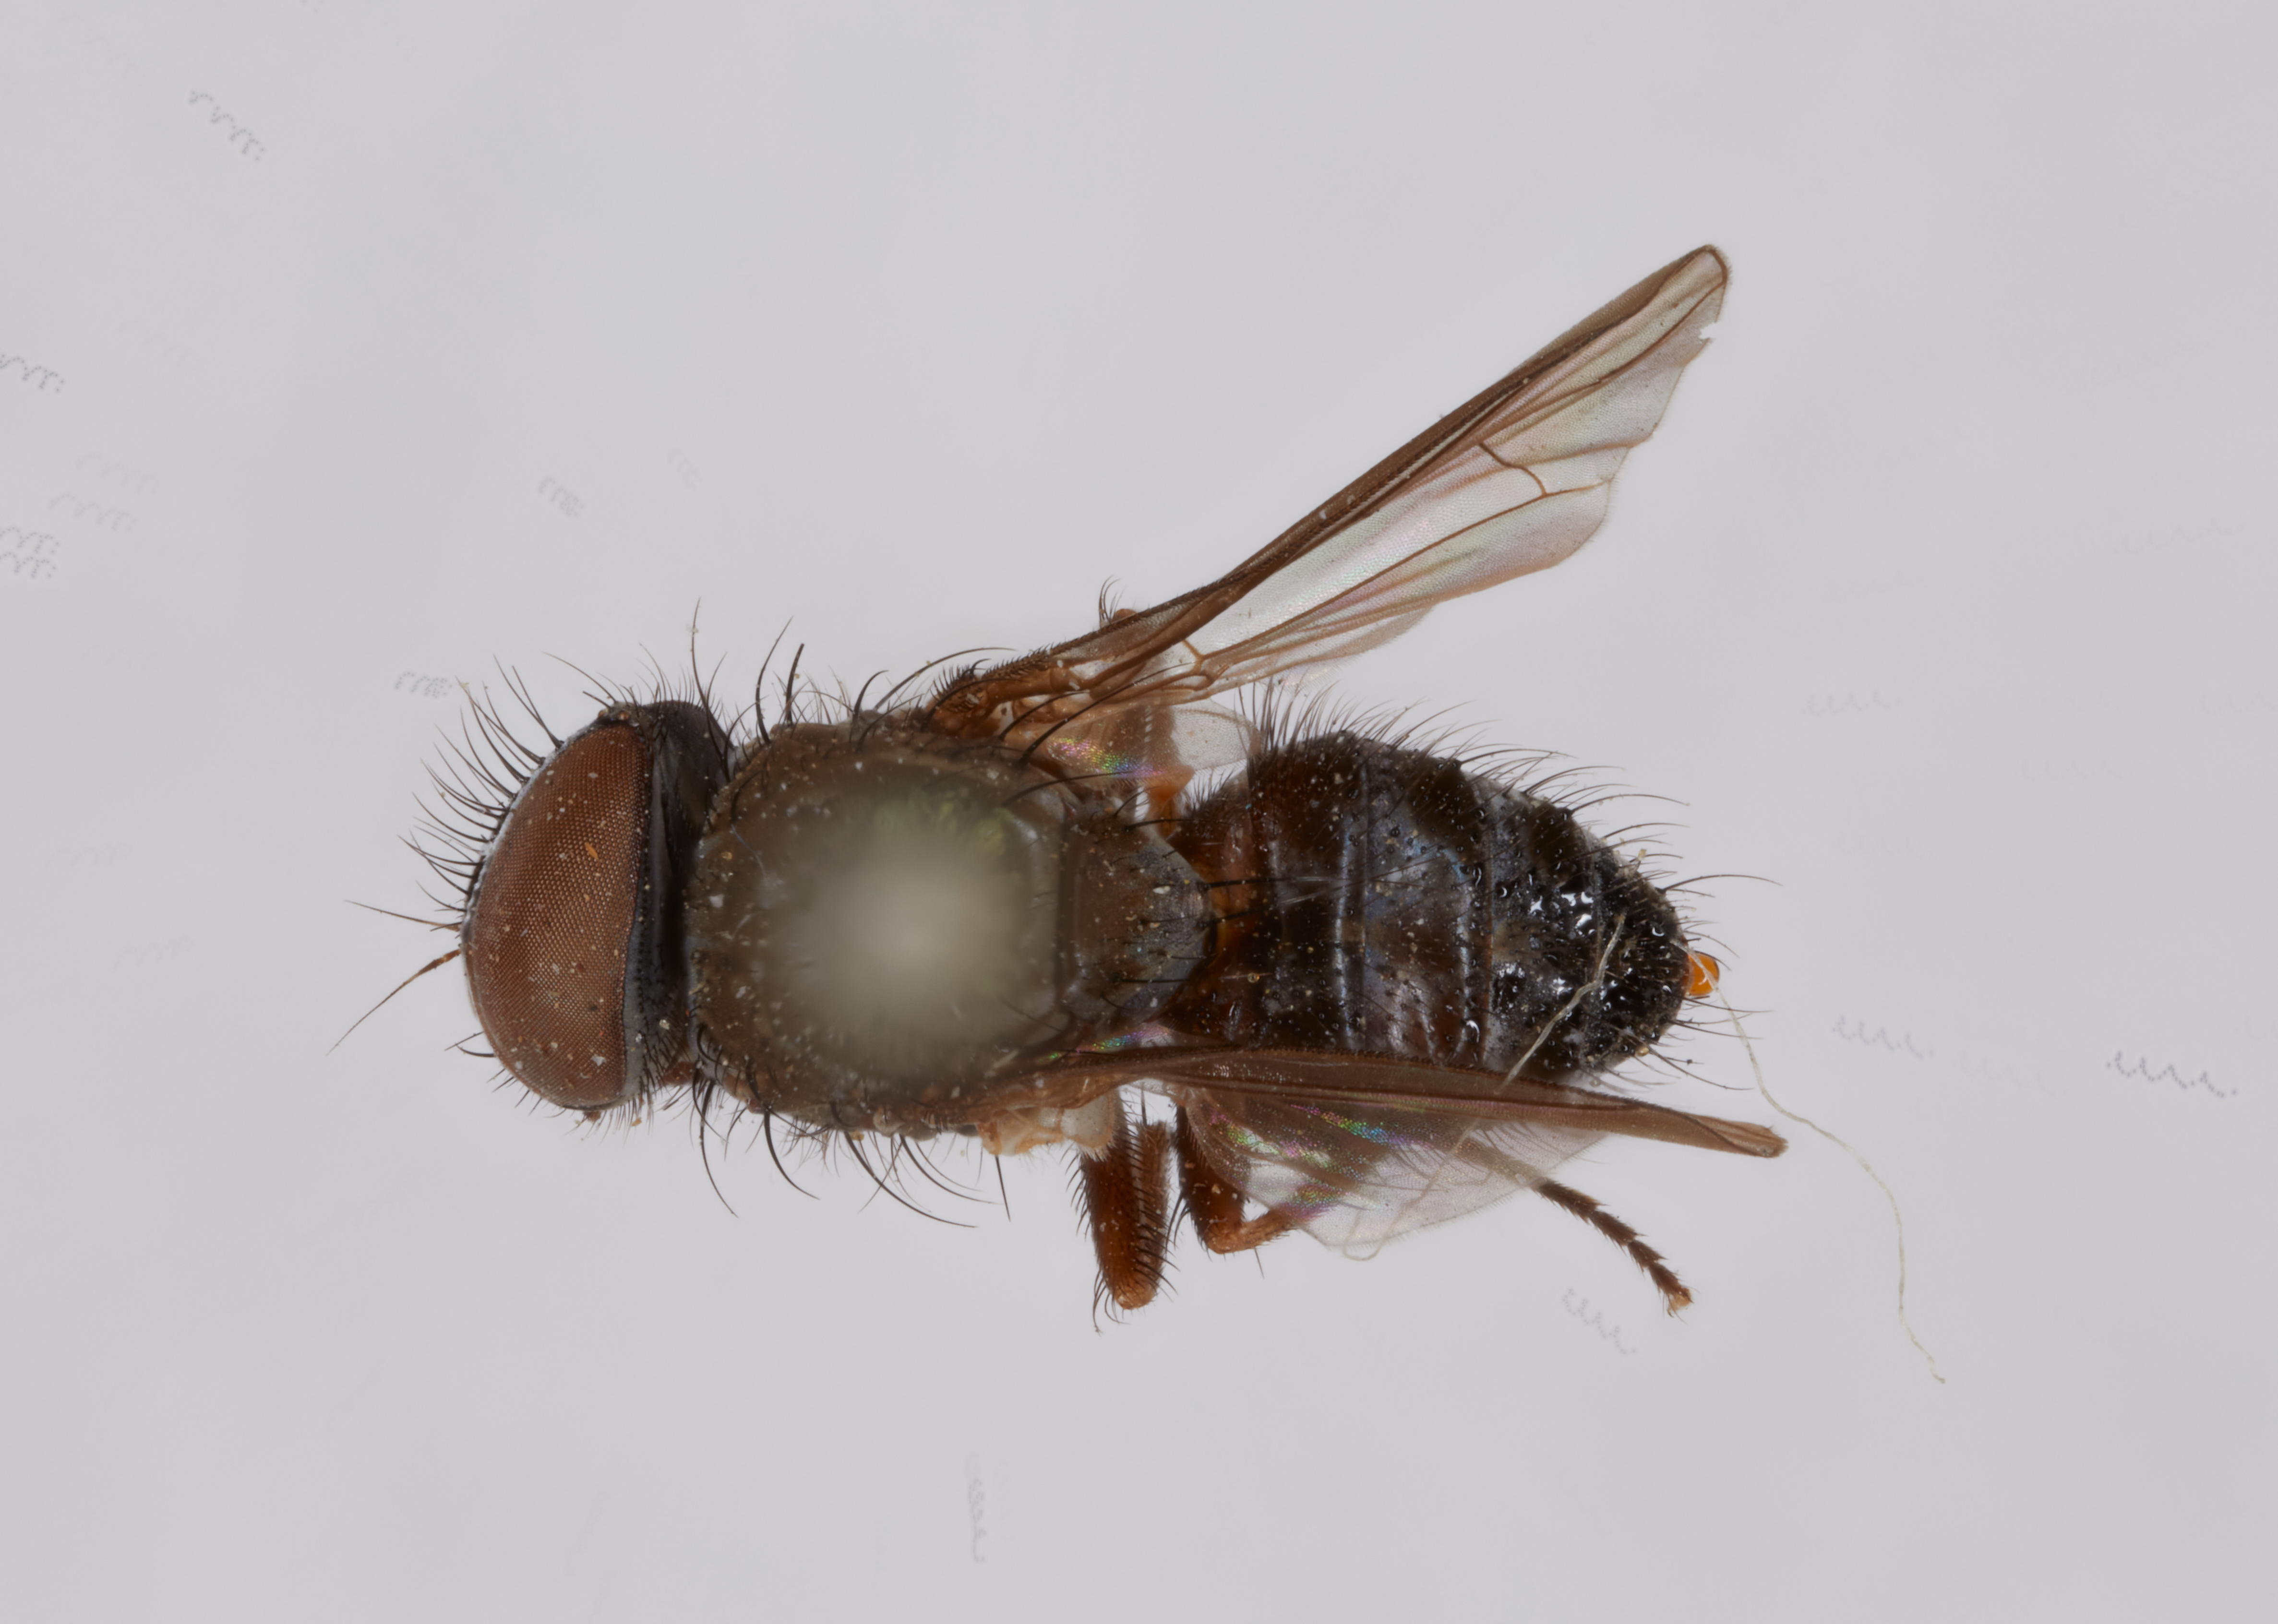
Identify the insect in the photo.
Fannia benjamini
